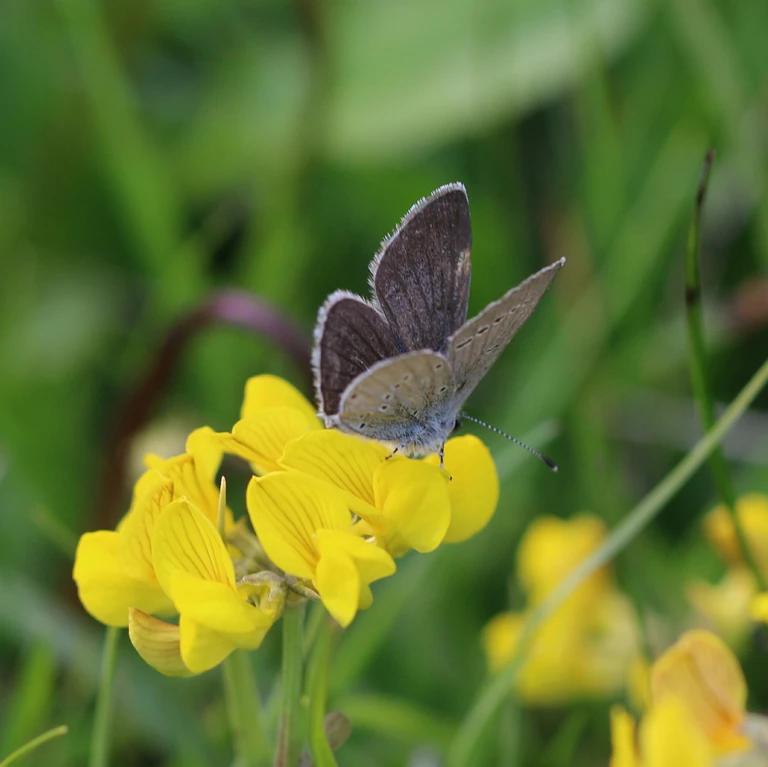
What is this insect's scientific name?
Cupido minimus
